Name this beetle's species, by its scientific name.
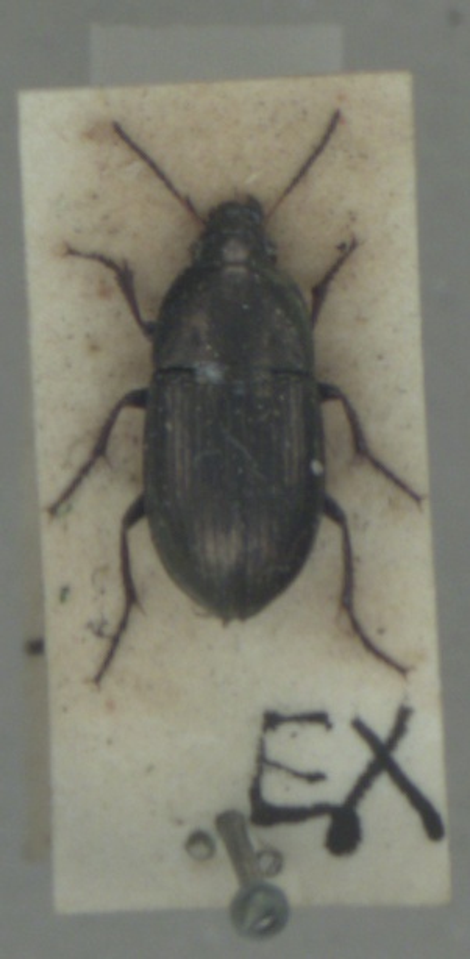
Amara aenea
